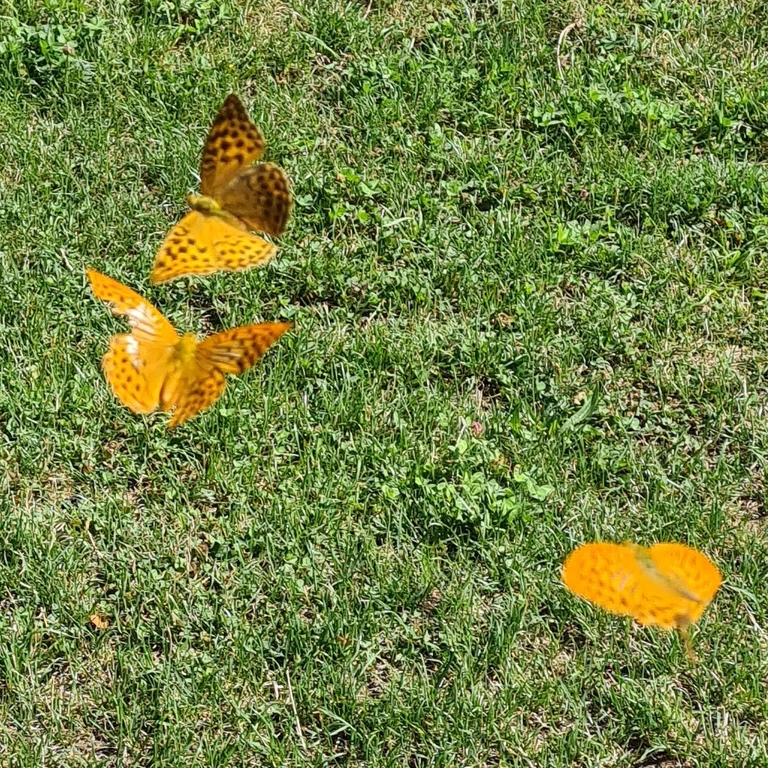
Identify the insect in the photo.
Argynnis paphia
